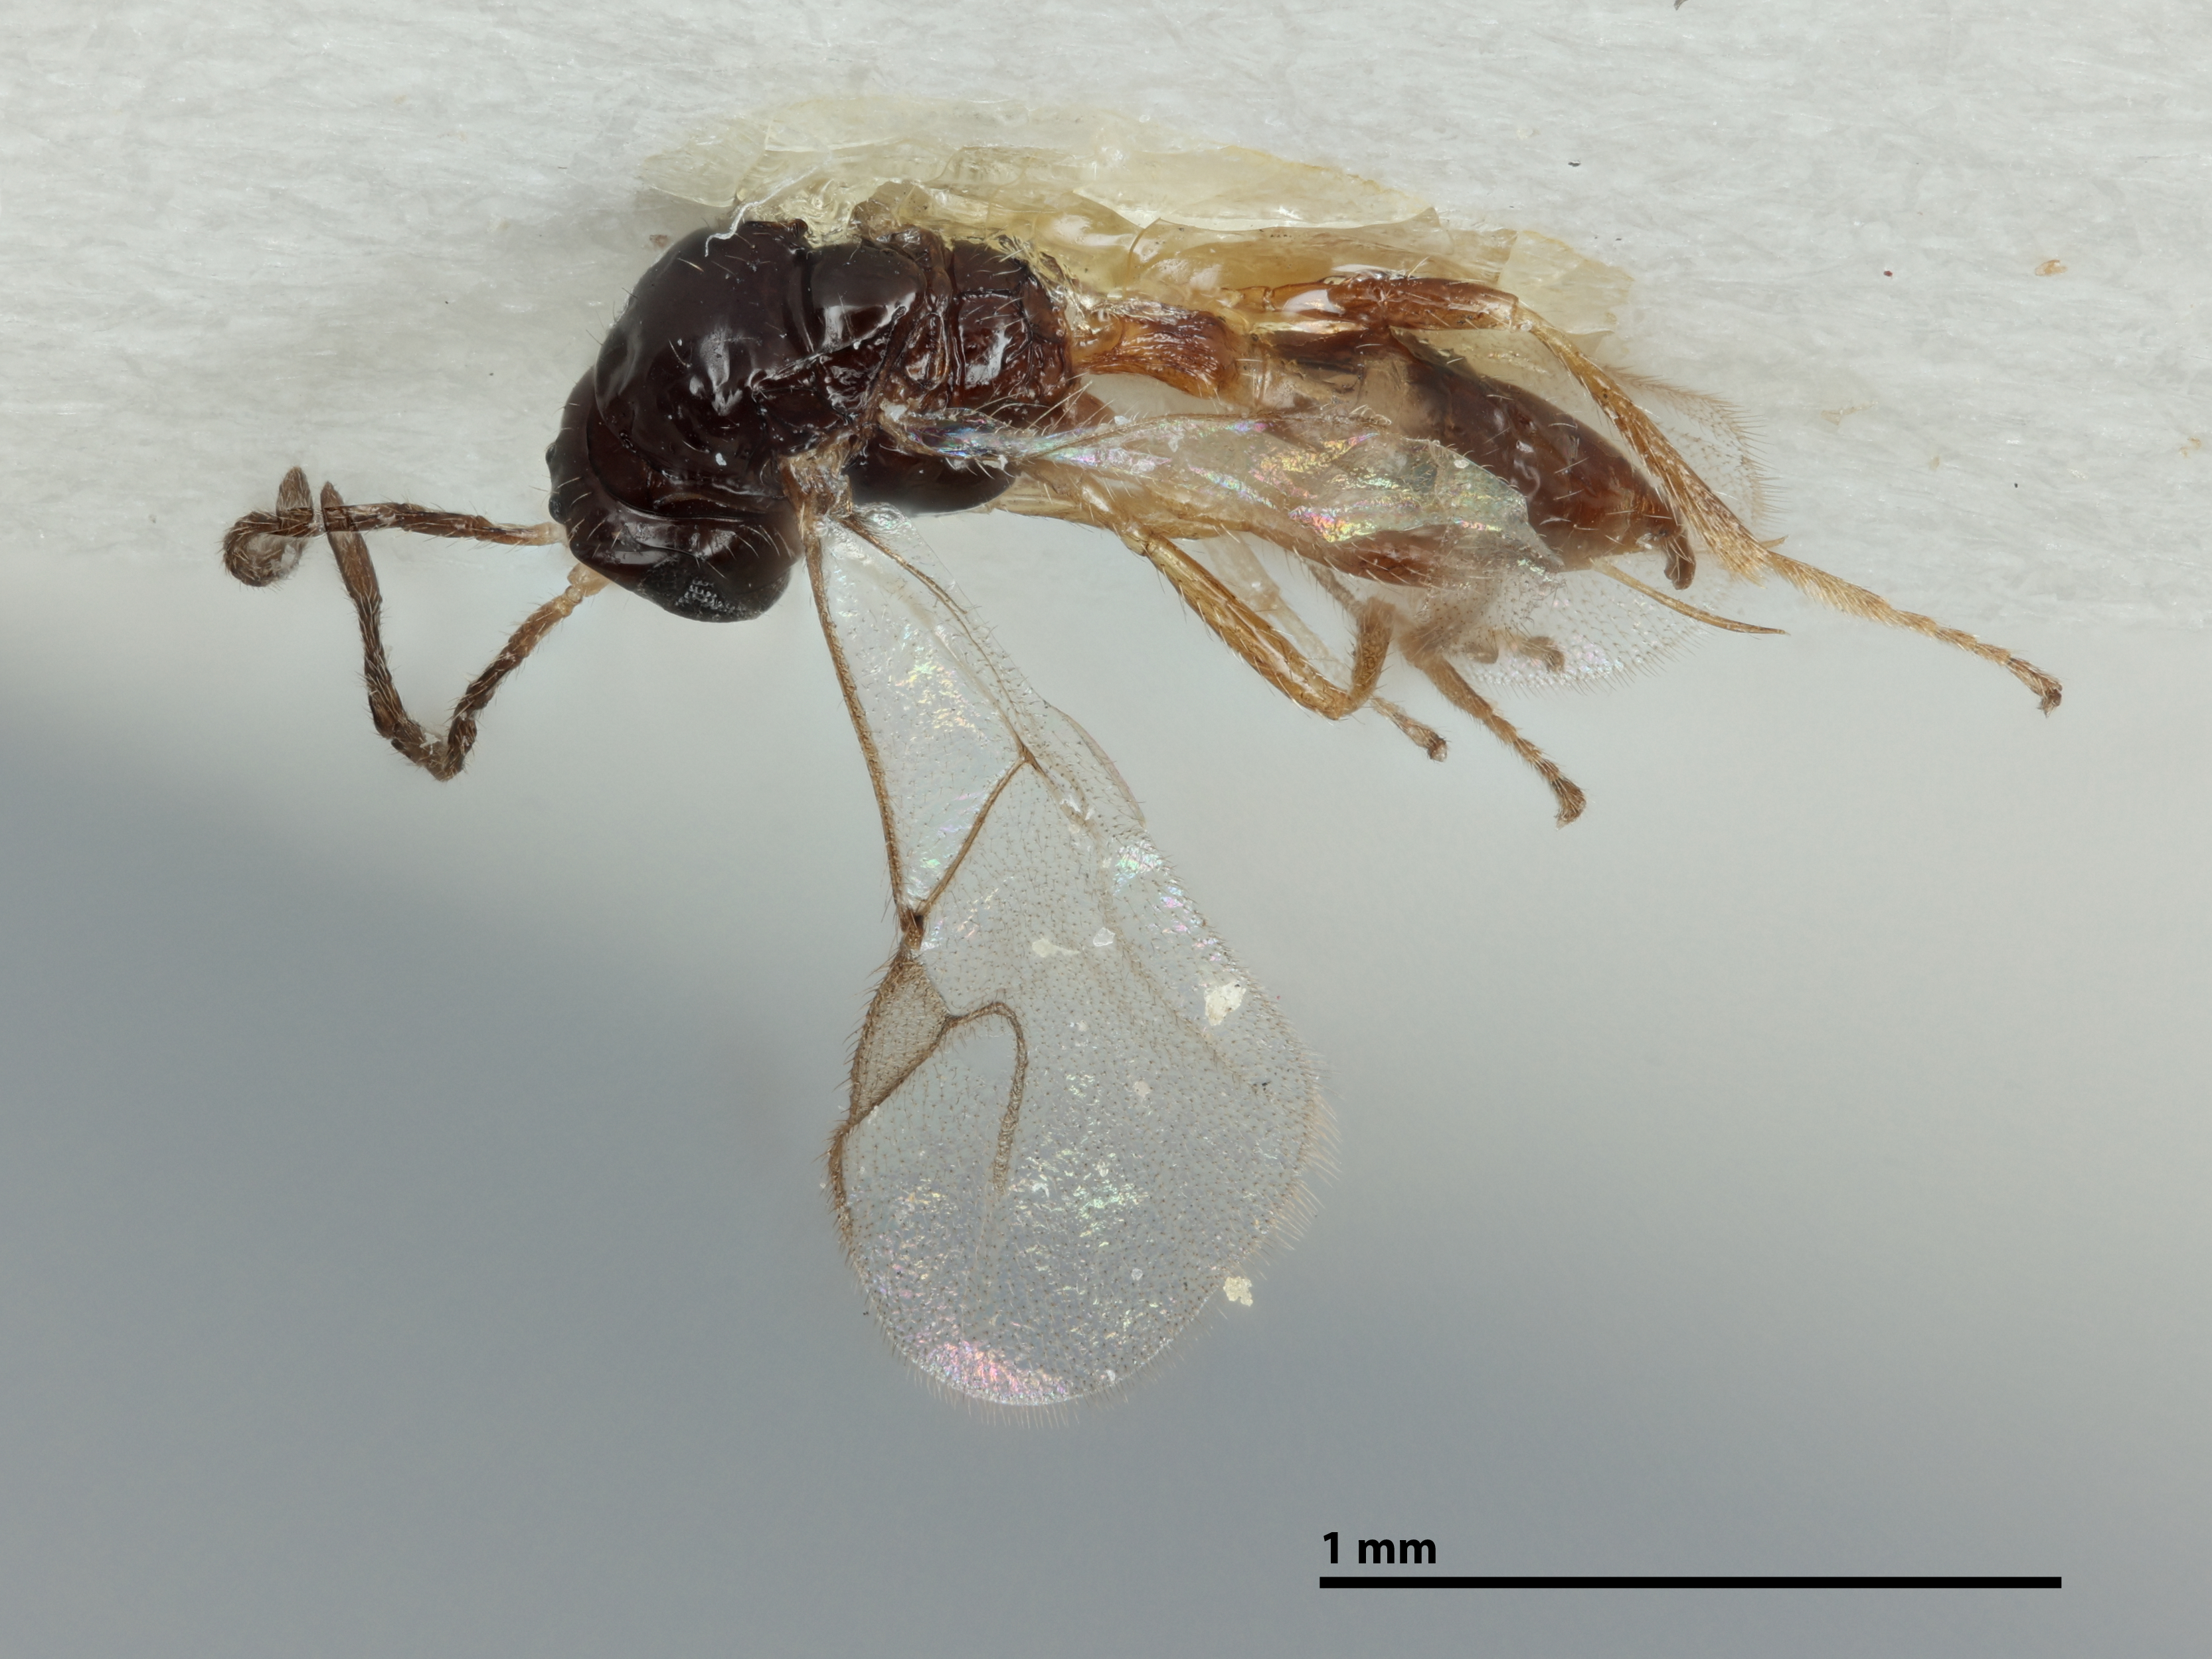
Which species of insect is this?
Binodoxys grafi
